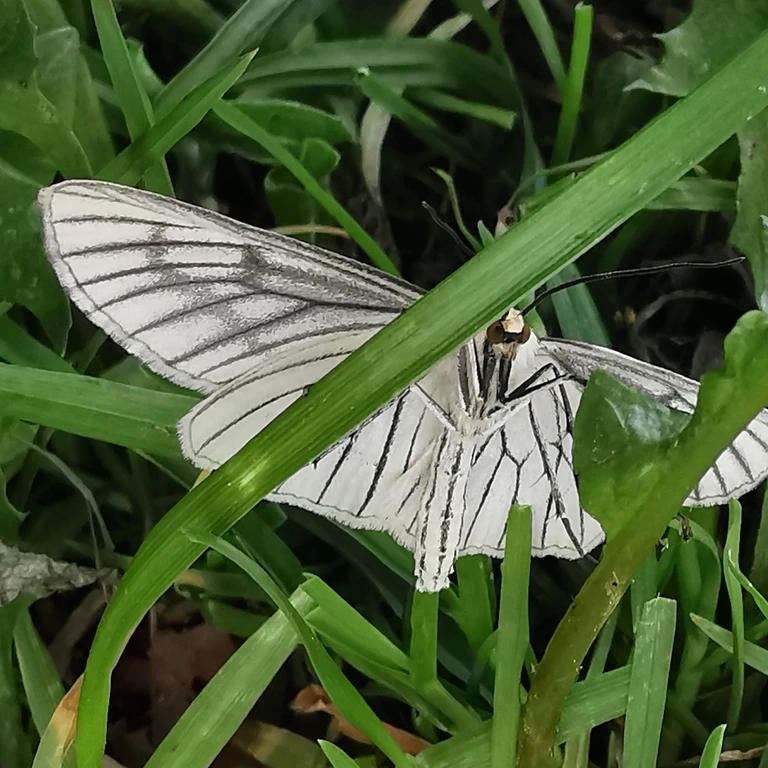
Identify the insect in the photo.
Siona lineata
